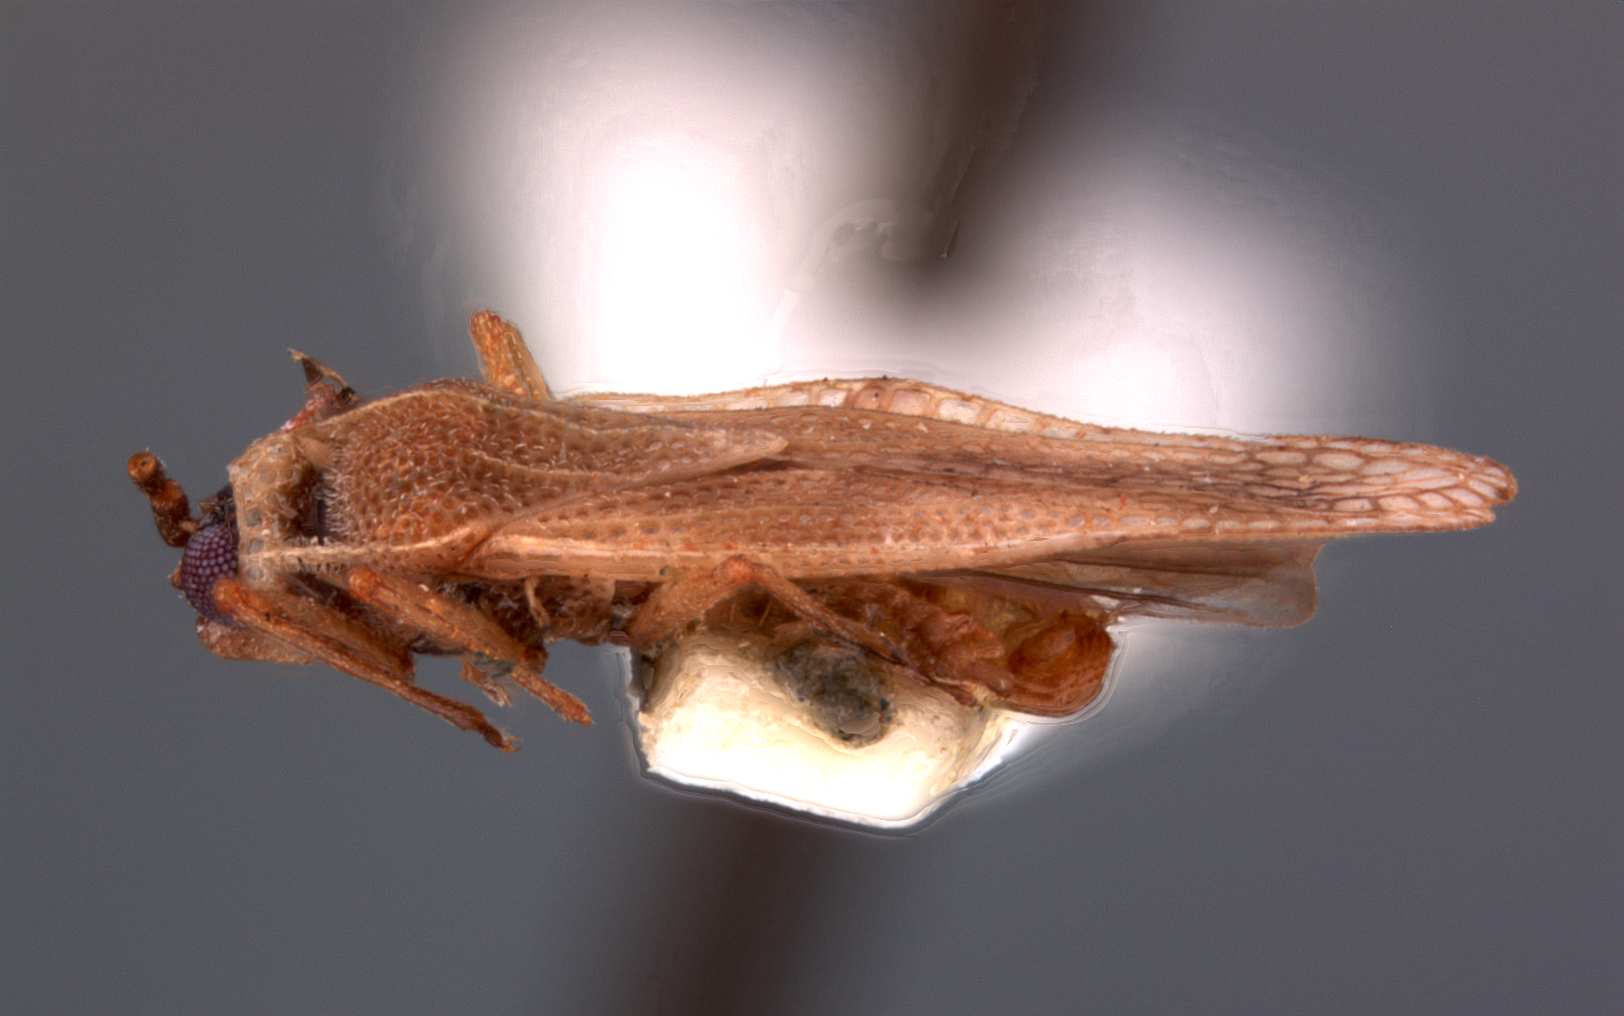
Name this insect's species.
Perissonemia absita
